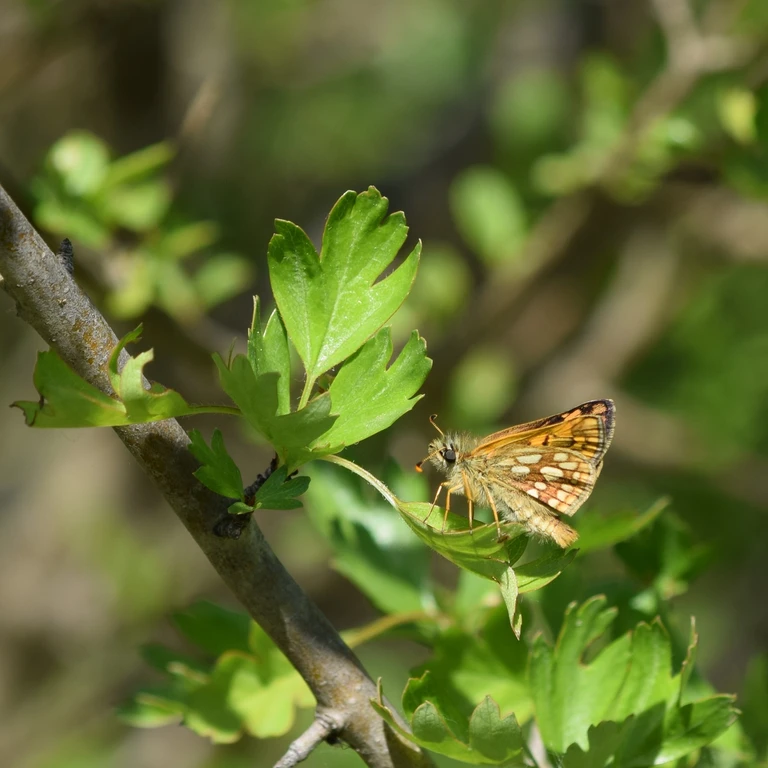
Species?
Carterocephalus palaemon
